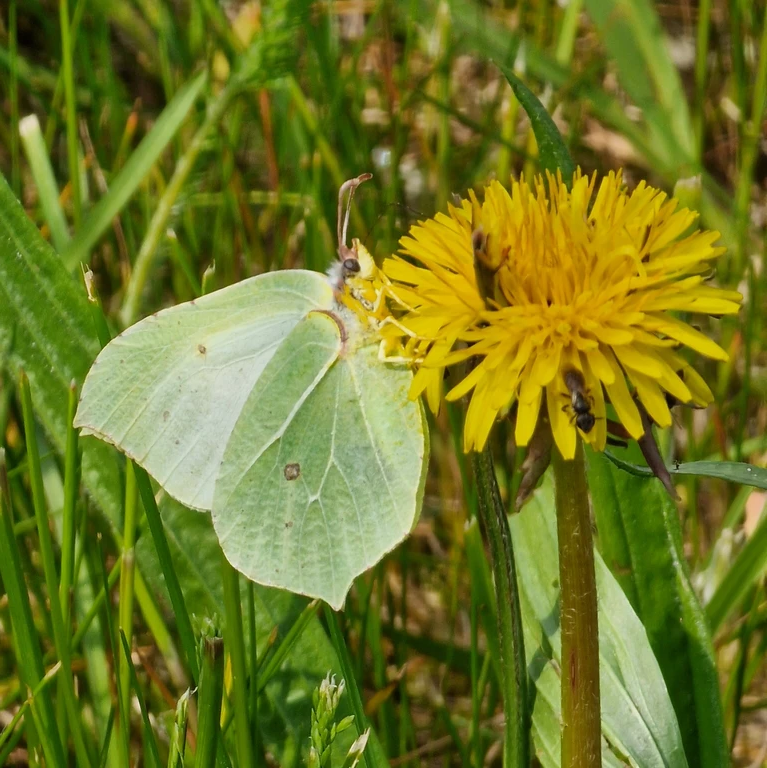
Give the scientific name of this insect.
Gonepteryx rhamni
